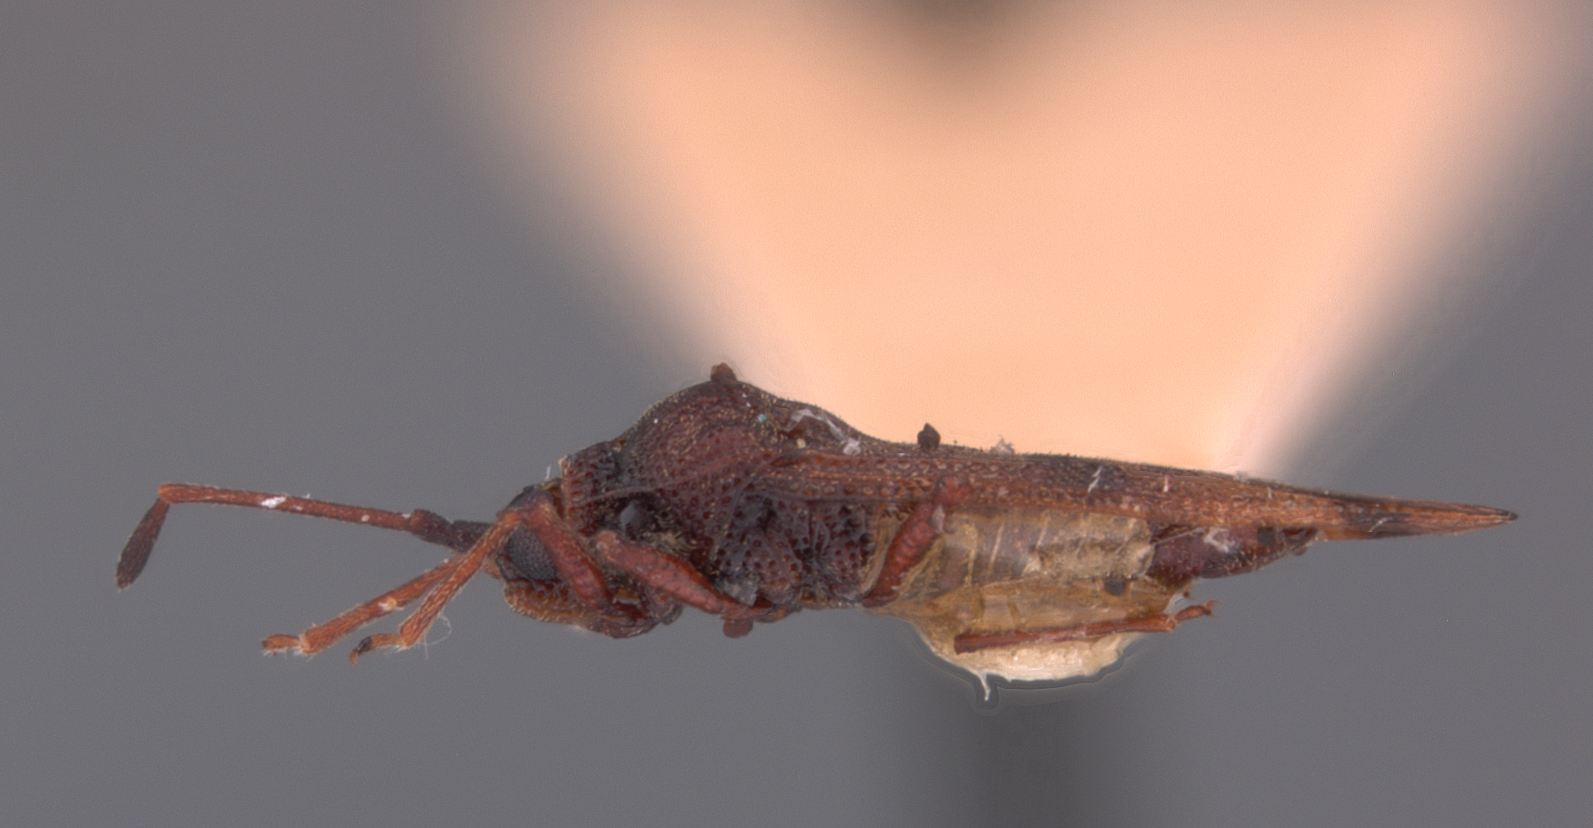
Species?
Cromerus hackeri
